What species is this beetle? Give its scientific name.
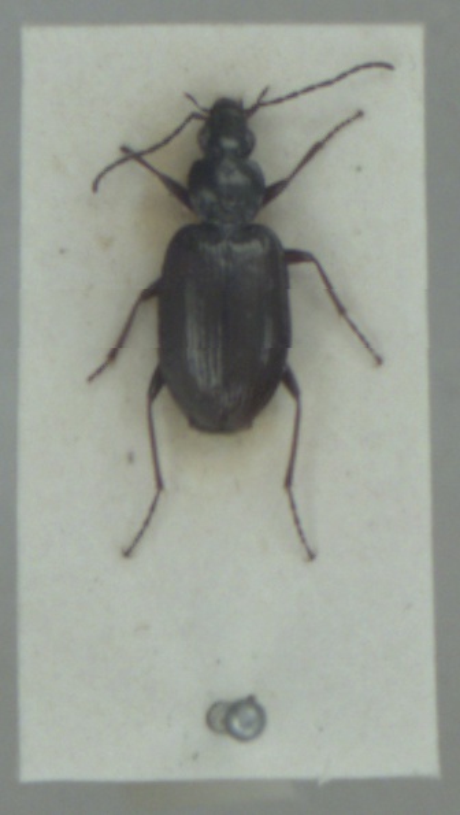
Agonum micans
